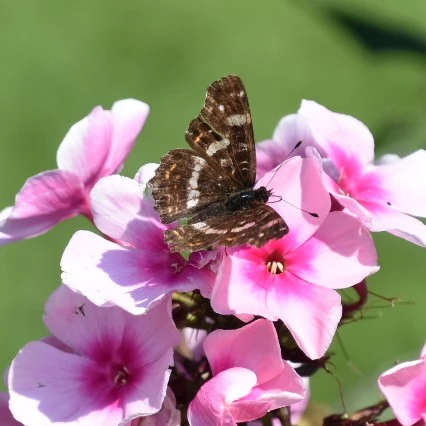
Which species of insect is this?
Araschnia levana
